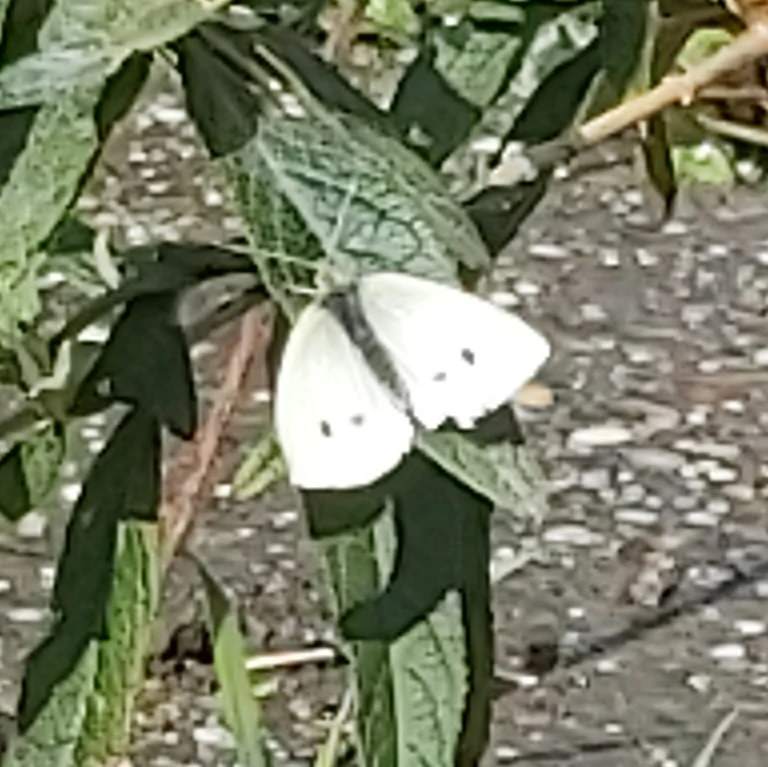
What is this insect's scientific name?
Pieris rapae
